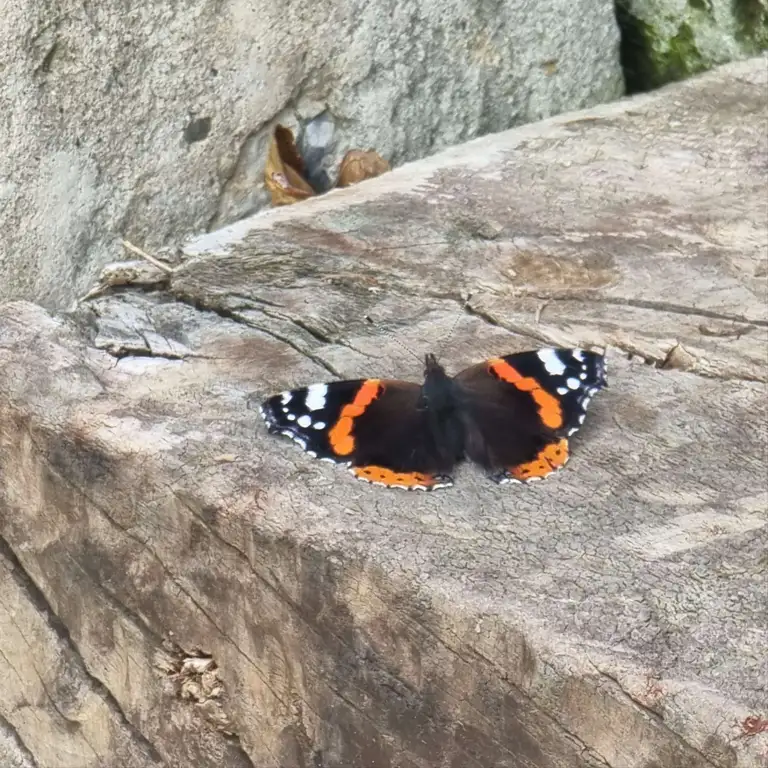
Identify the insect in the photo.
Vanessa atalanta
